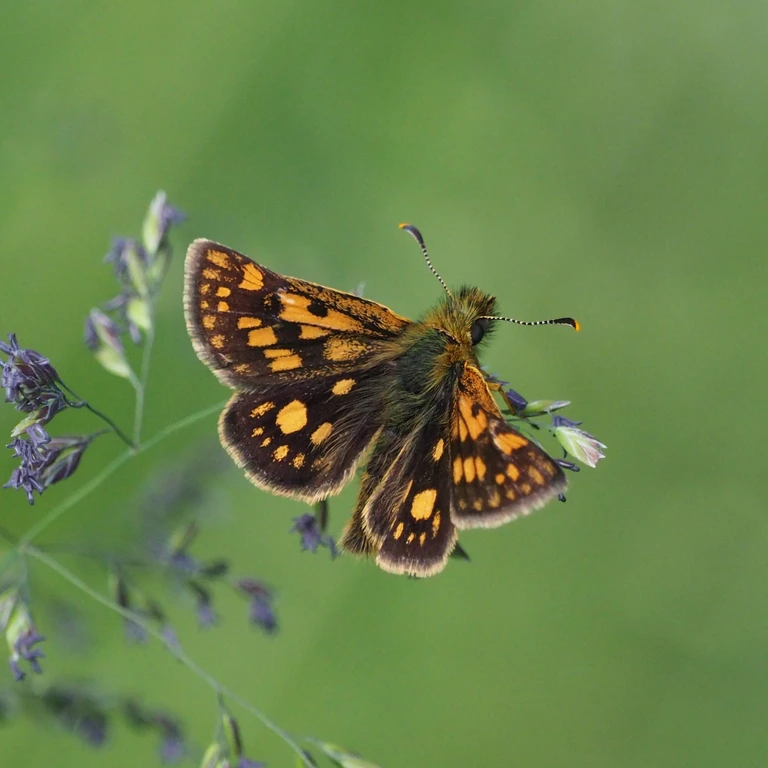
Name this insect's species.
Carterocephalus palaemon
